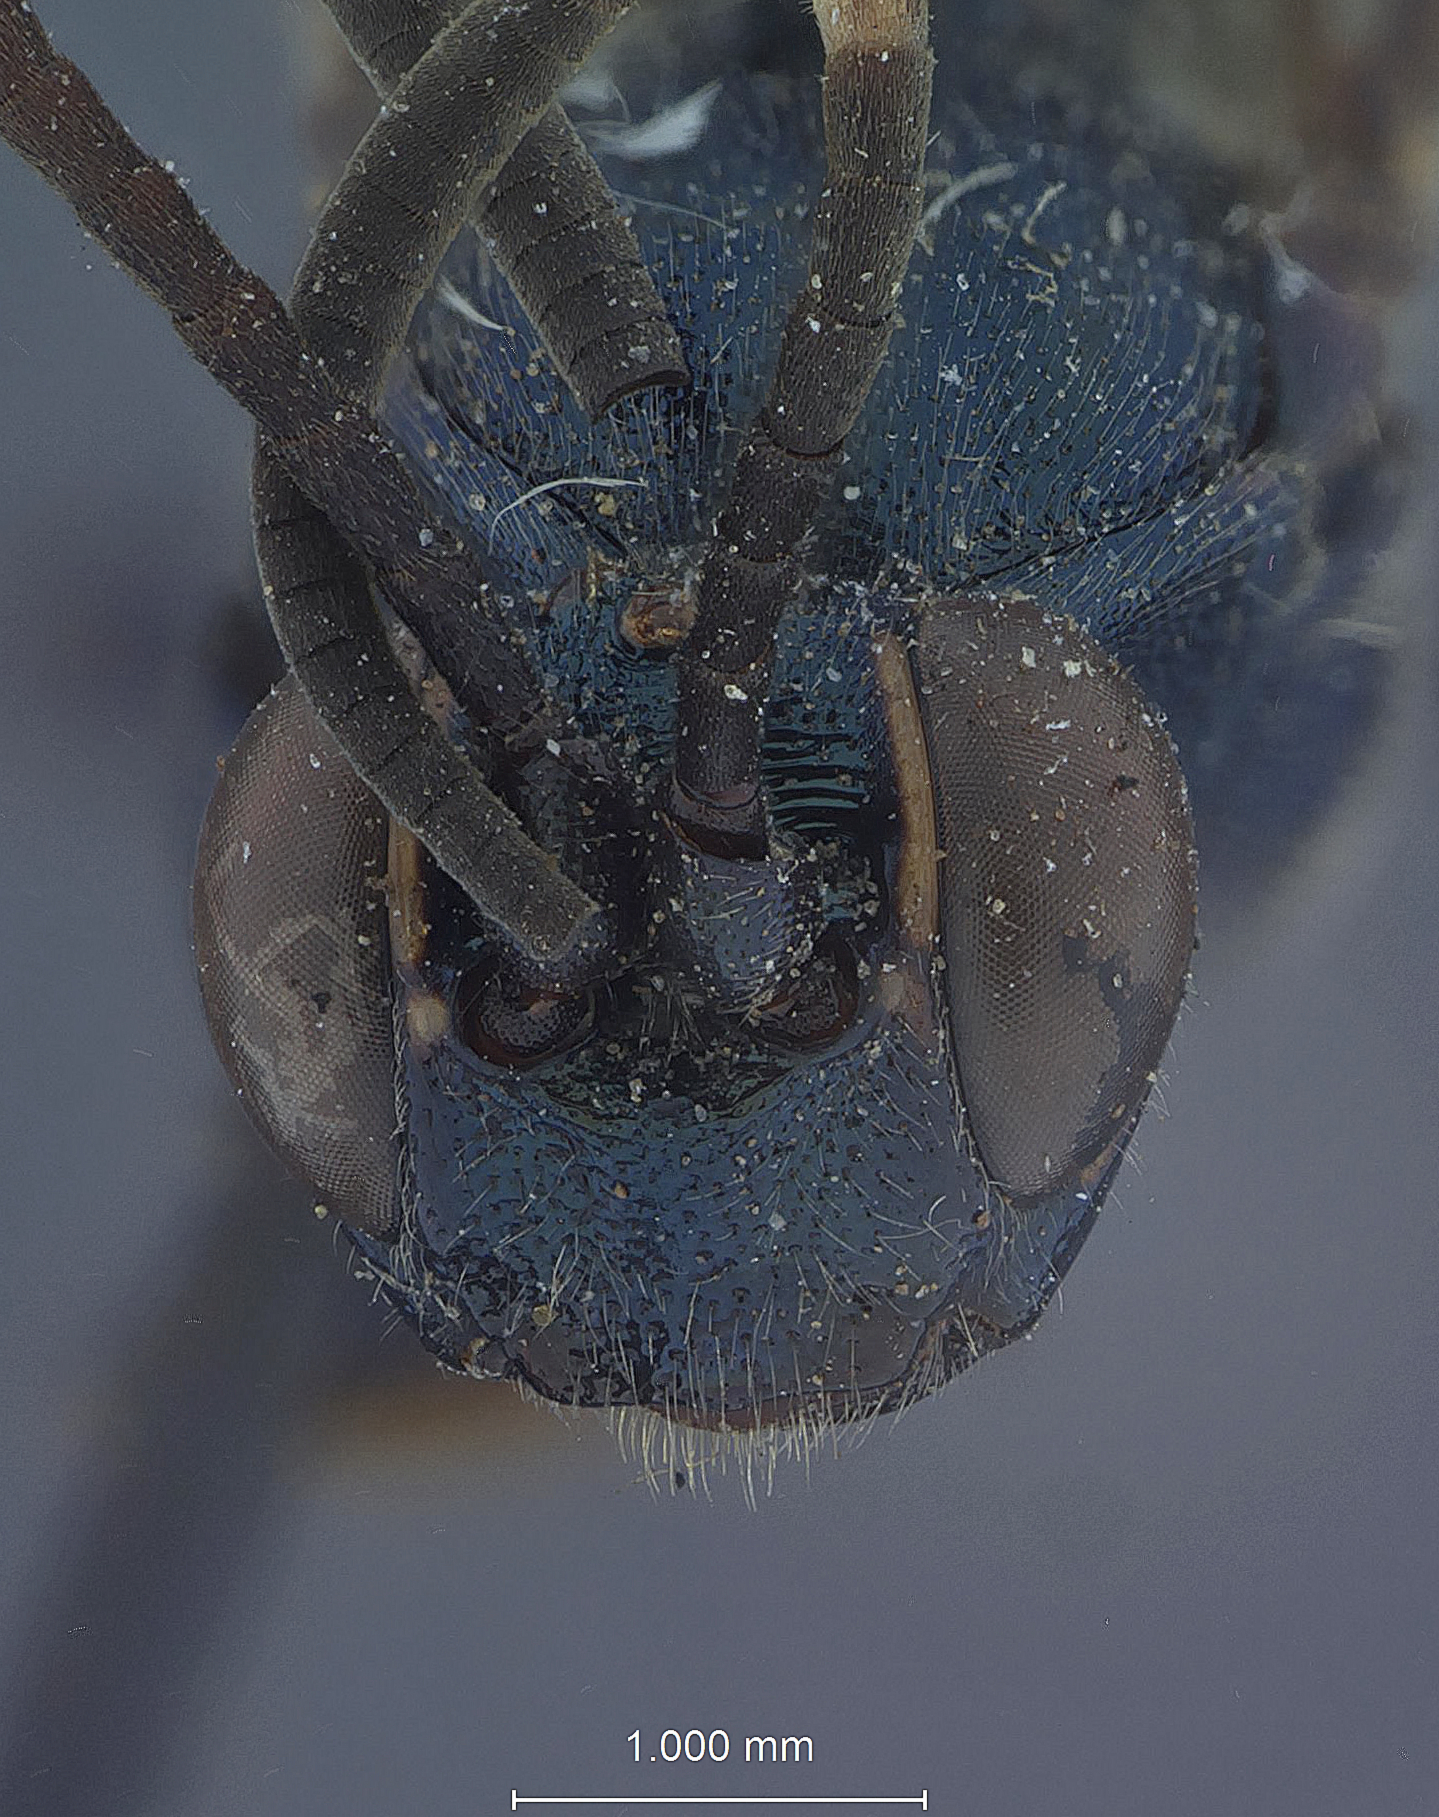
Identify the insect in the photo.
Amblyteles sassacus
